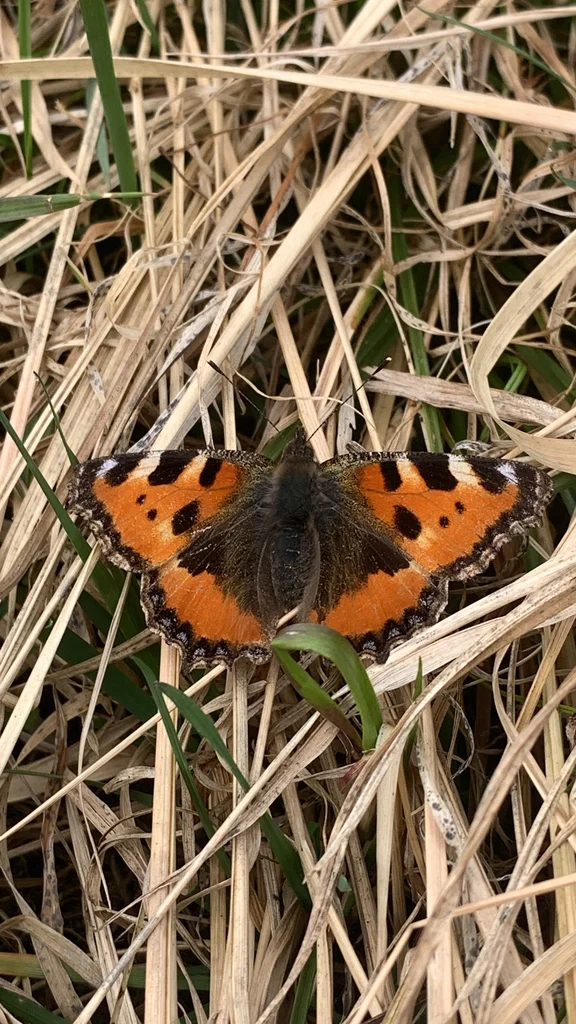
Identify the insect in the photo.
Aglais urticae
